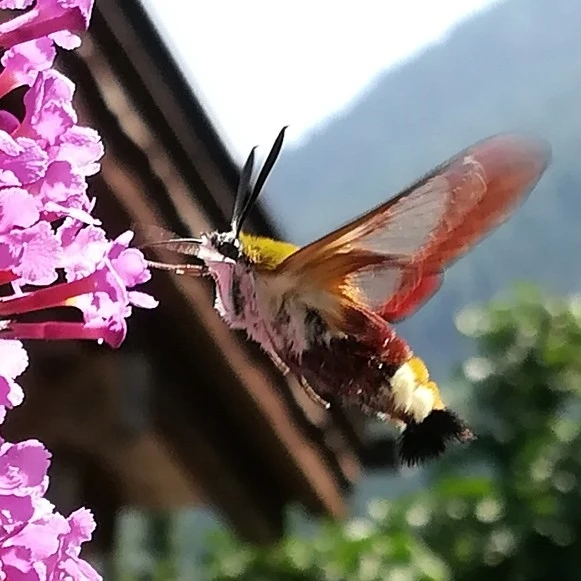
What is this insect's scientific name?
Hemaris fuciformis
